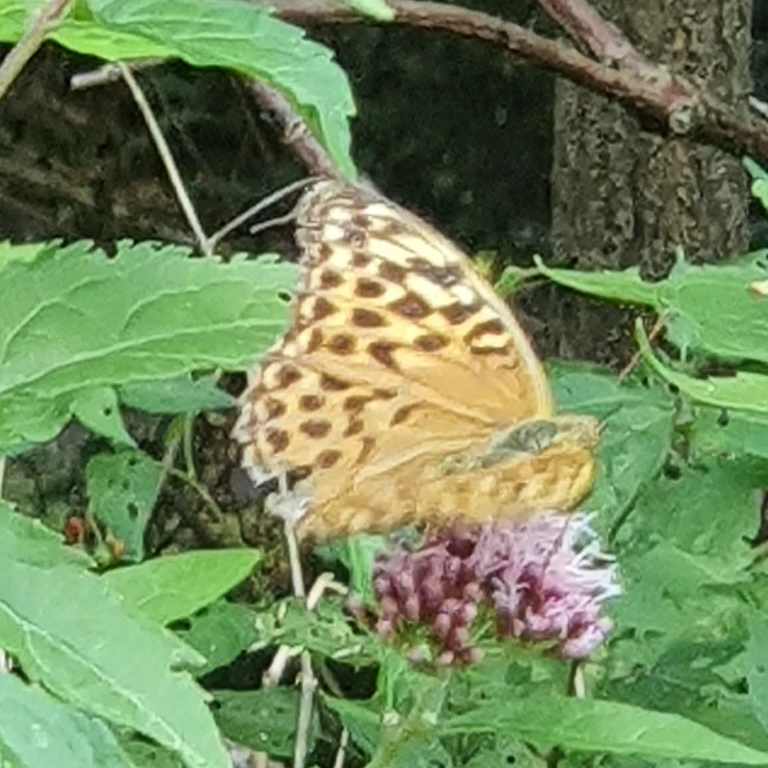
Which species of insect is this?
Argynnis paphia
